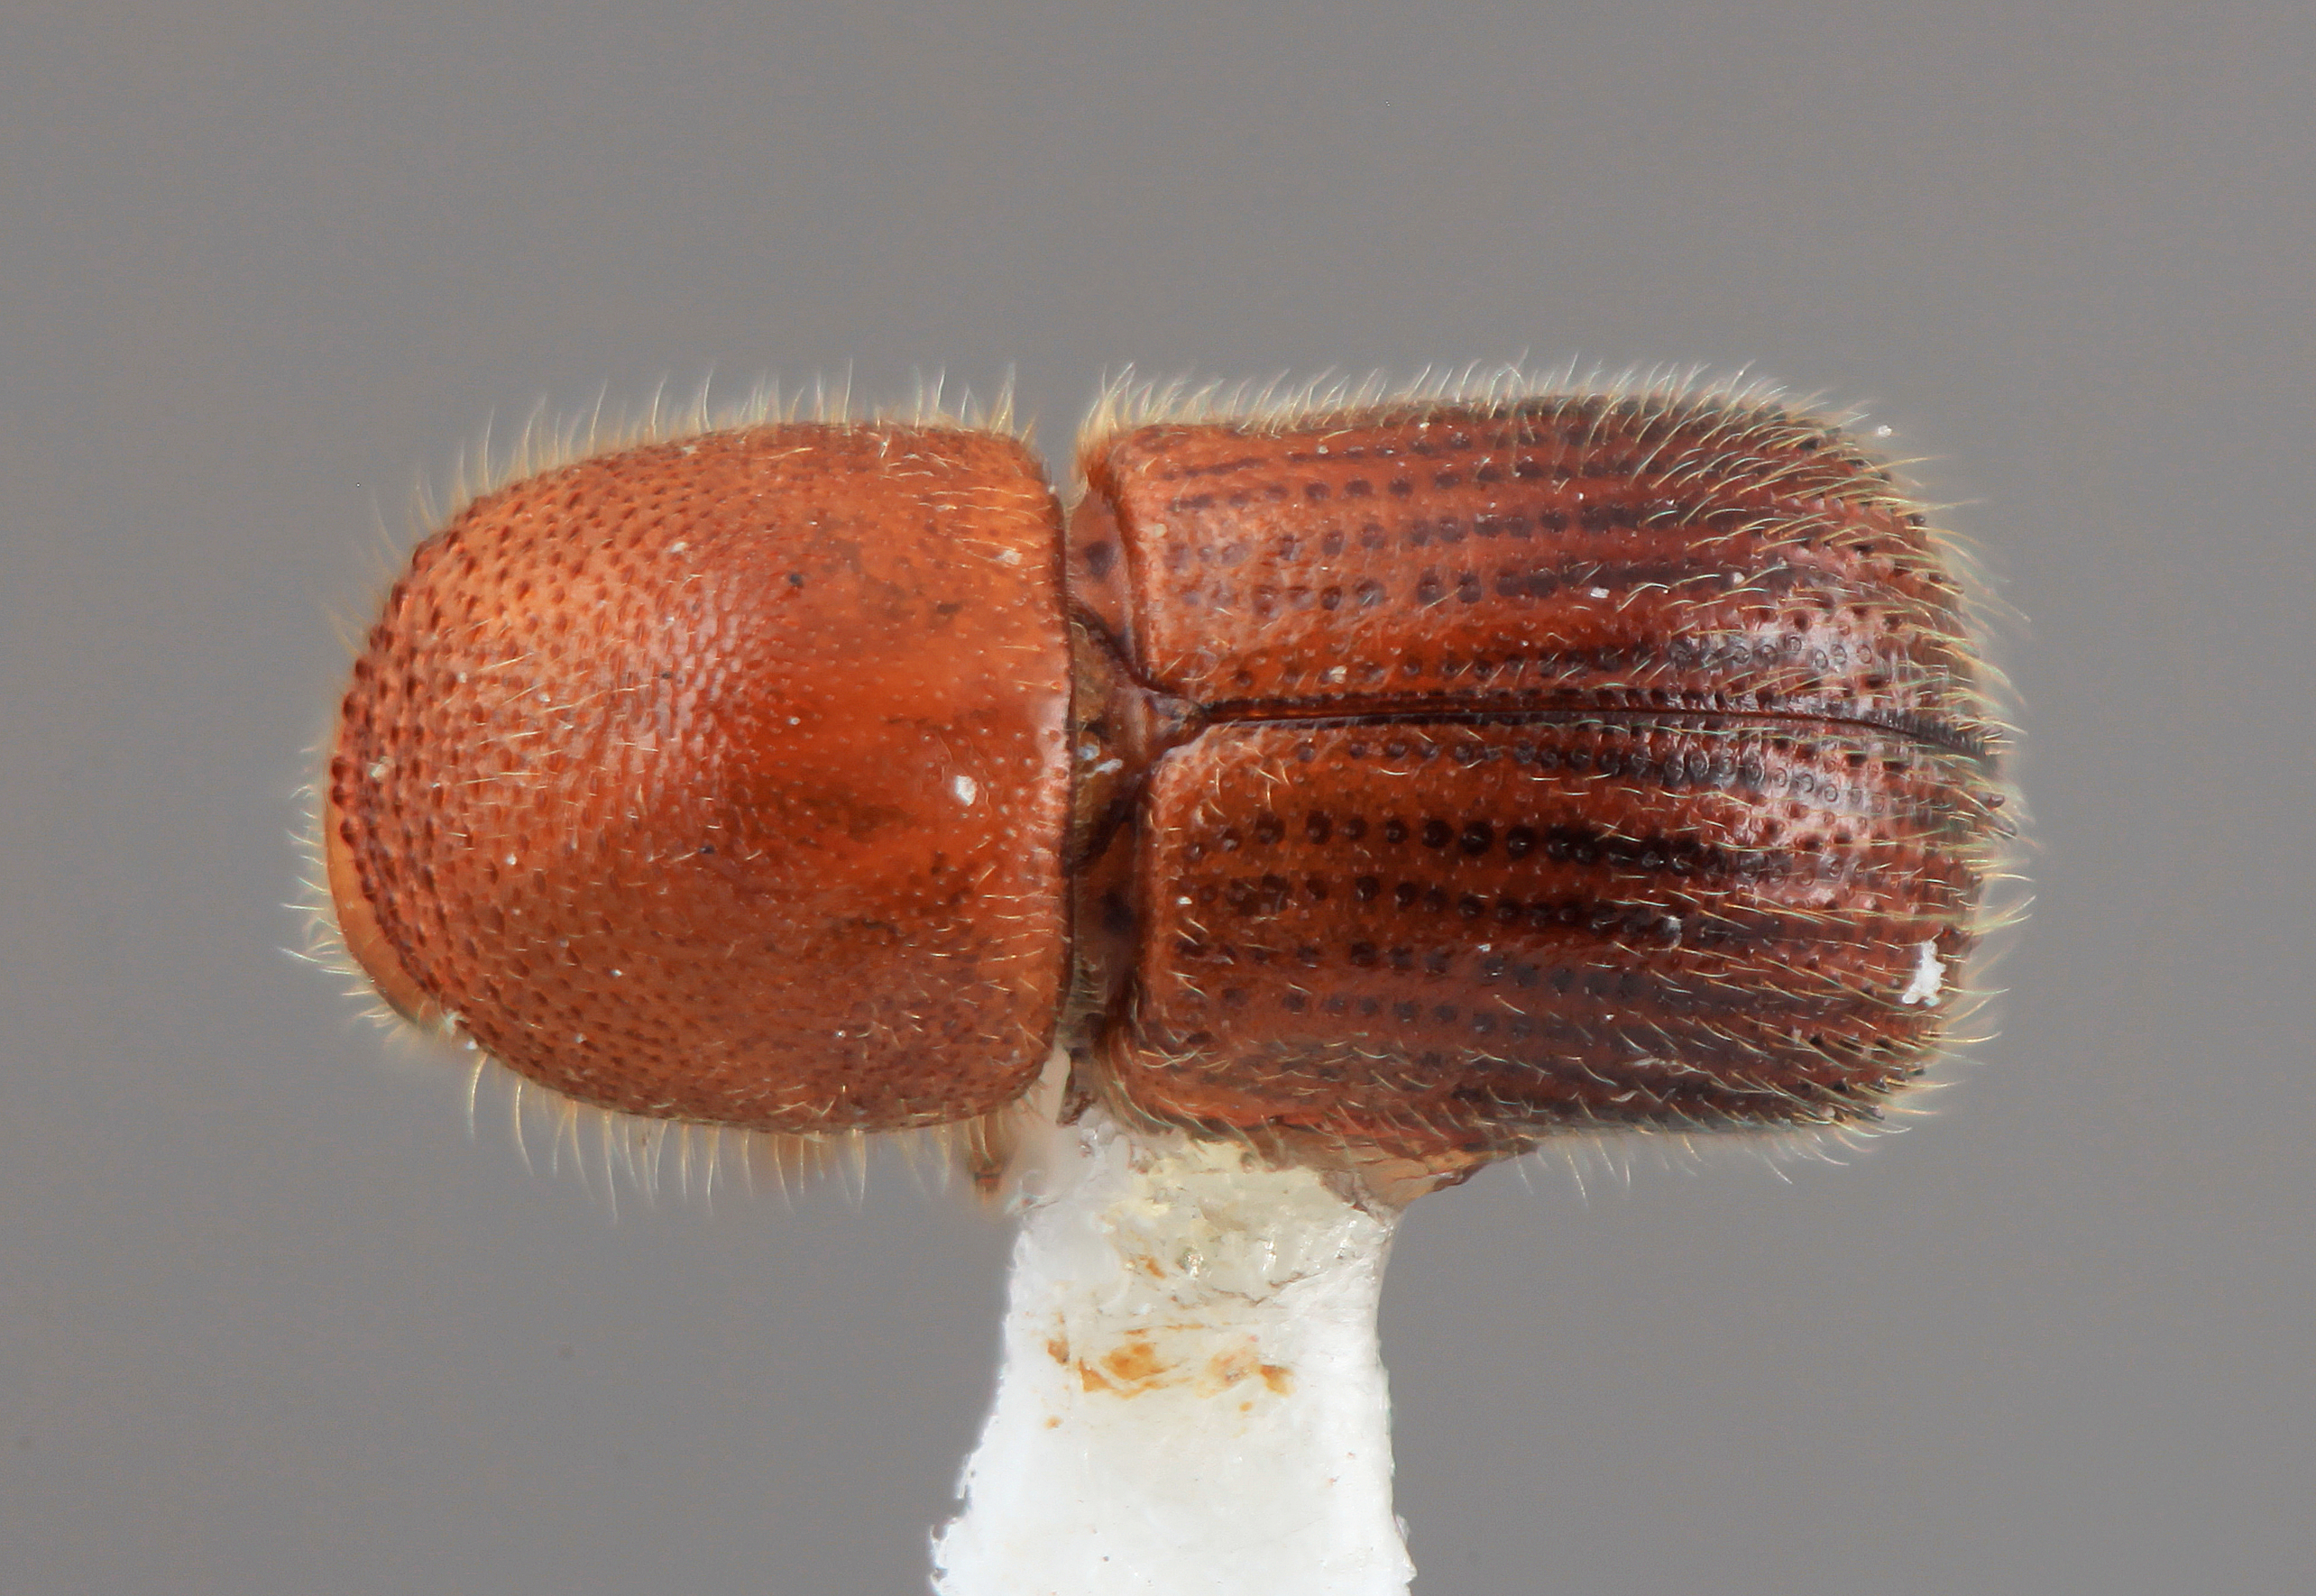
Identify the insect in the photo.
Xyleborus crinitulus (also Taurodemus crinitulus)
